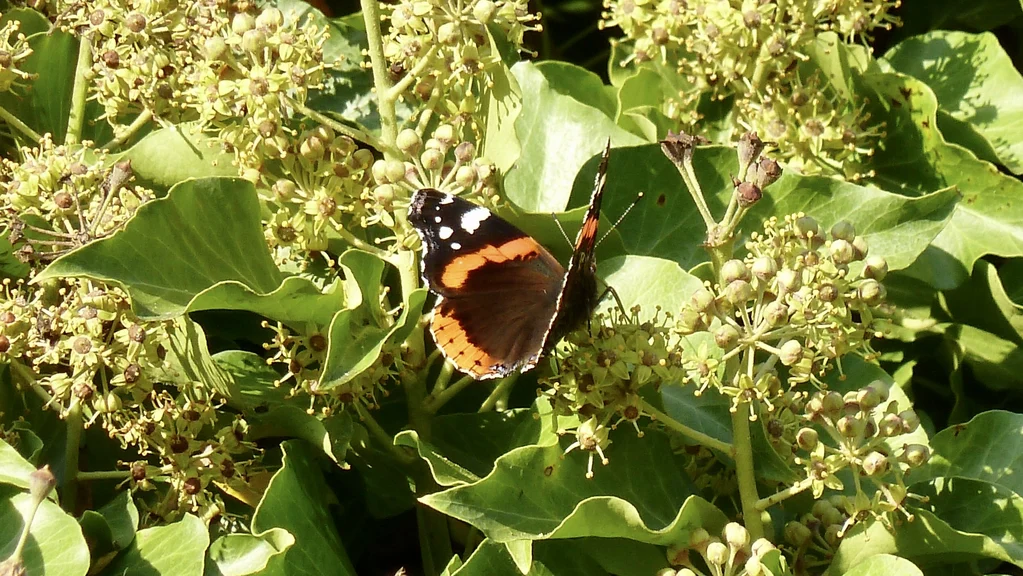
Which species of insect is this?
Vanessa atalanta
